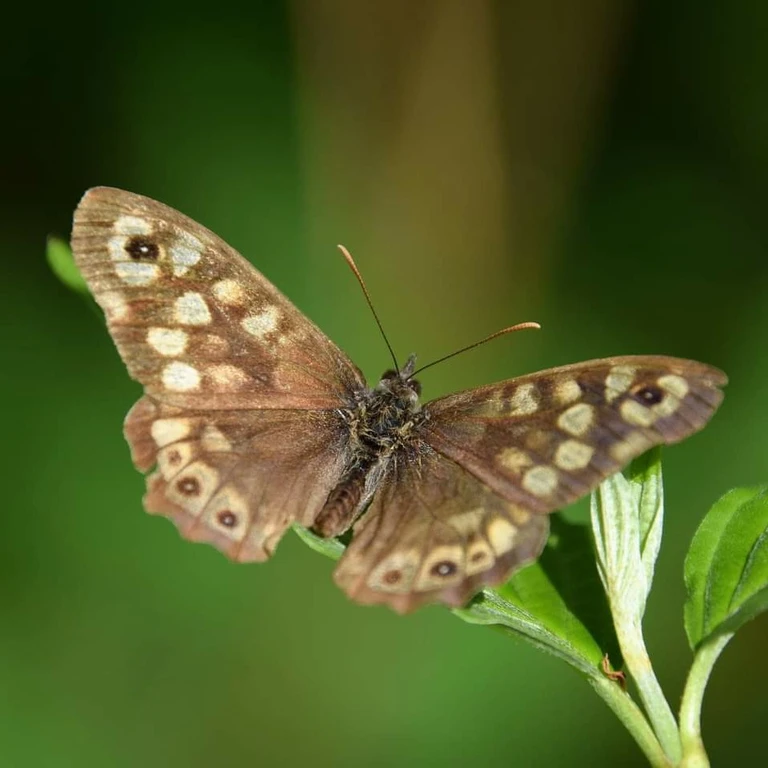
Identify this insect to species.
Pararge aegeria
